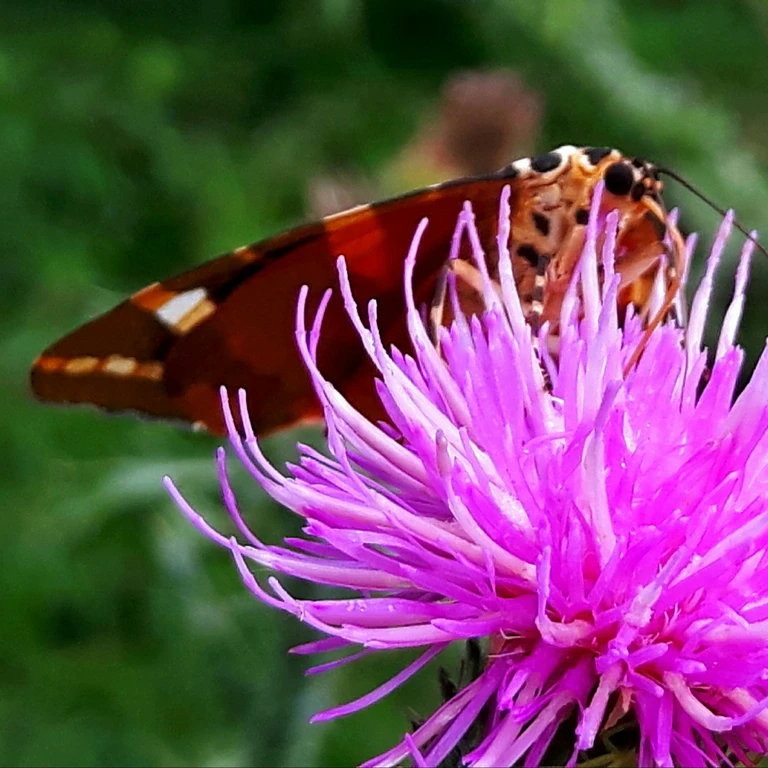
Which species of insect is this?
Euplagia quadripunctaria
